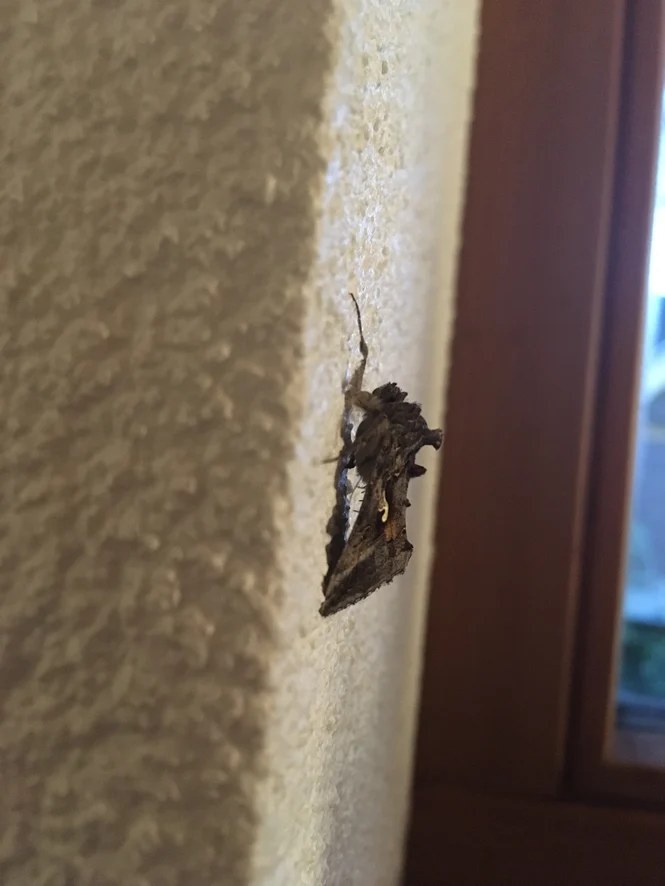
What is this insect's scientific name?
Autographa gamma
